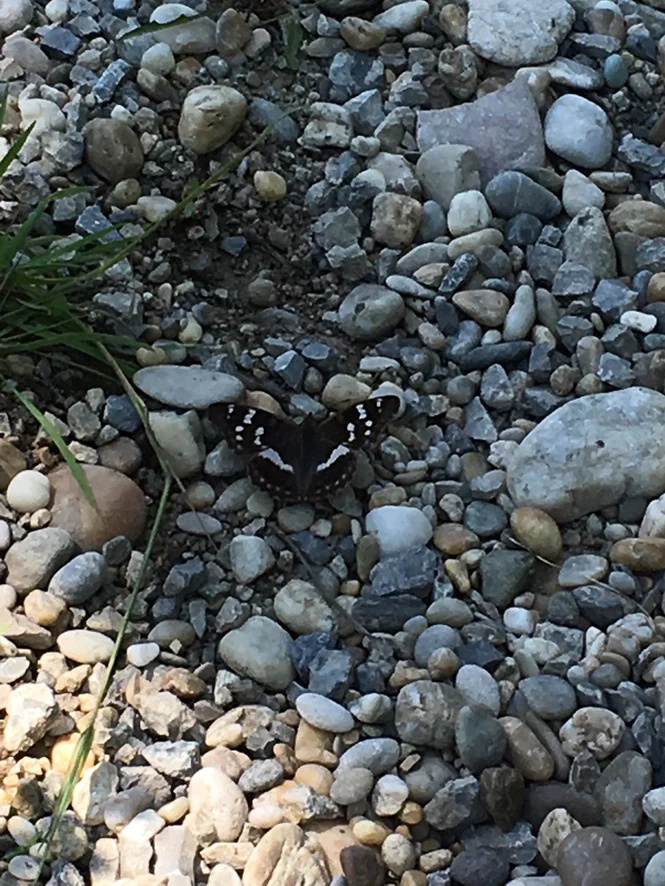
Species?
Apatura ilia
